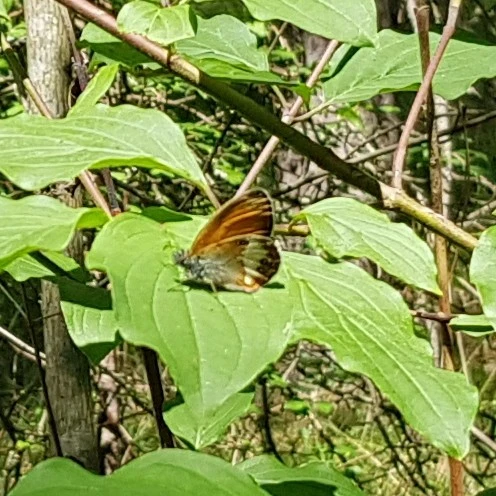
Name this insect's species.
Coenonympha arcania
